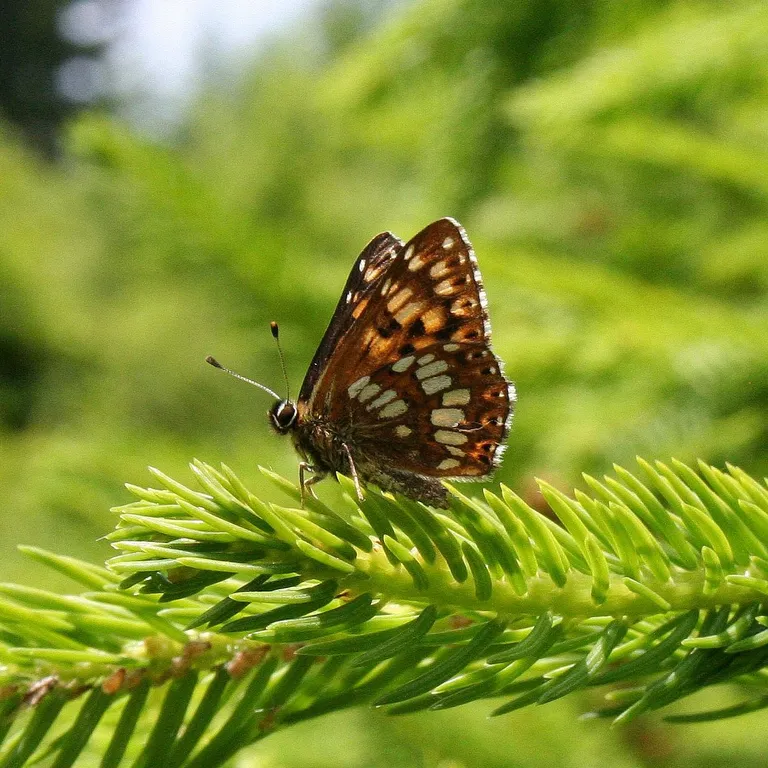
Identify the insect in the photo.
Hamearis lucina
